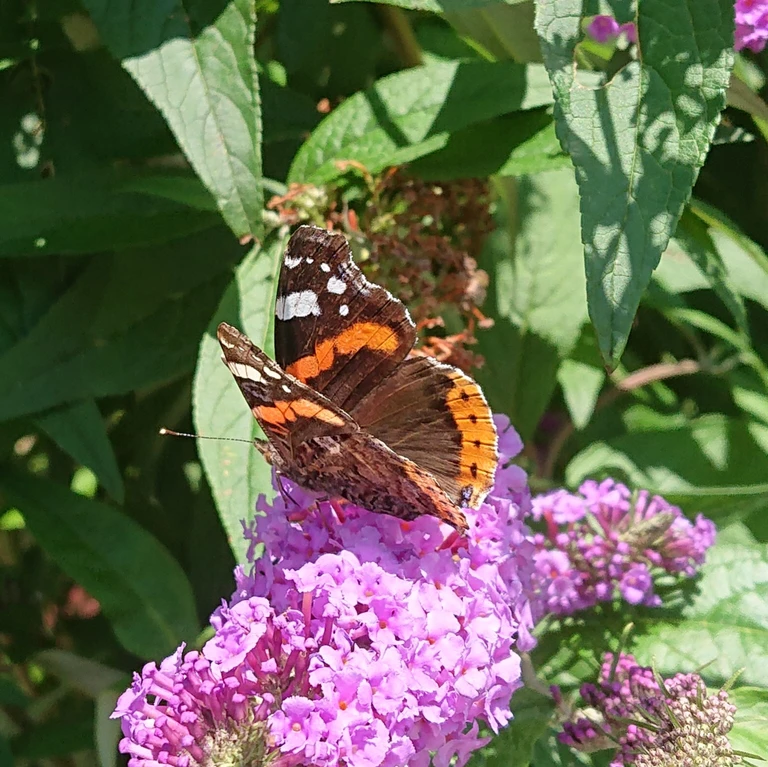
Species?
Vanessa atalanta
